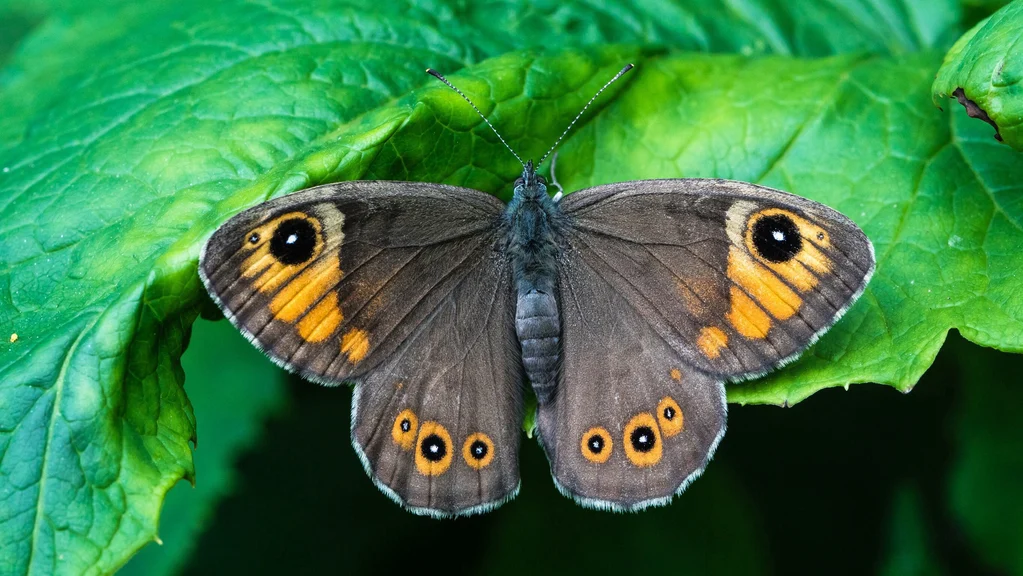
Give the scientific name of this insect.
Lasiommata maera (also Pararge maera)
